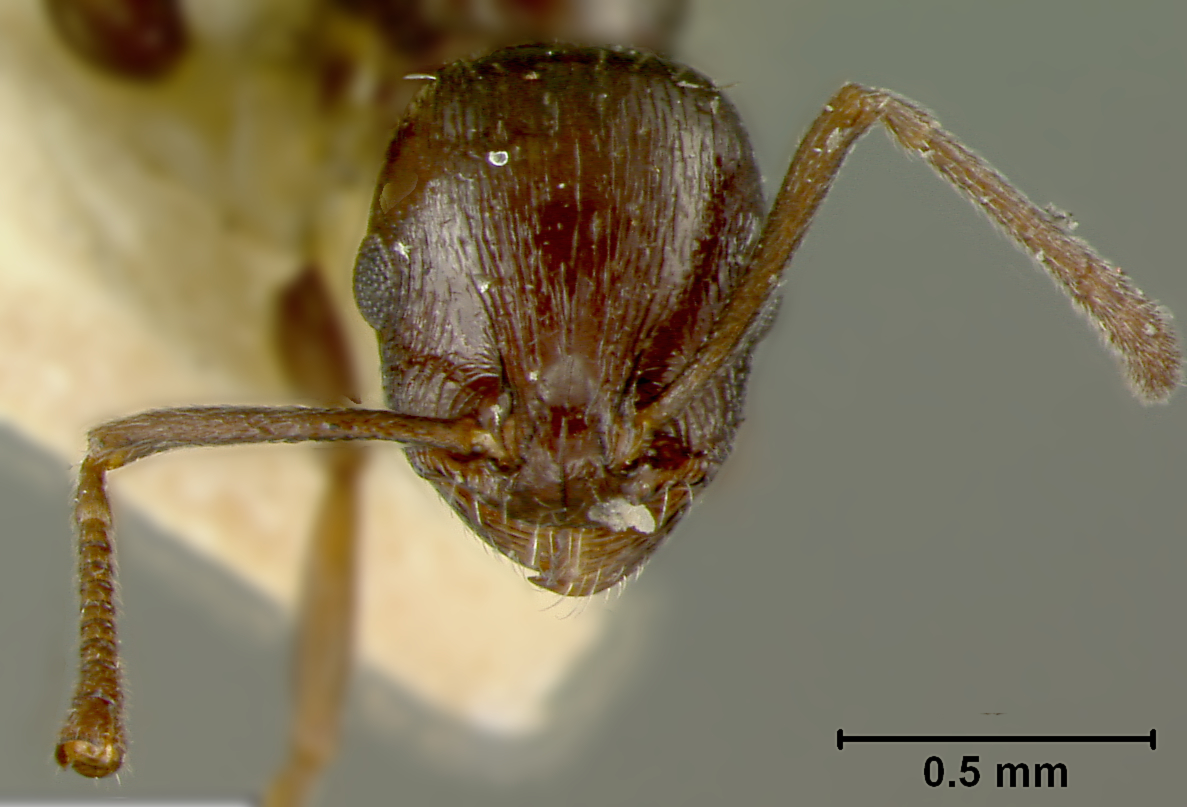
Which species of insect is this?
Macromischa flavitarsis
